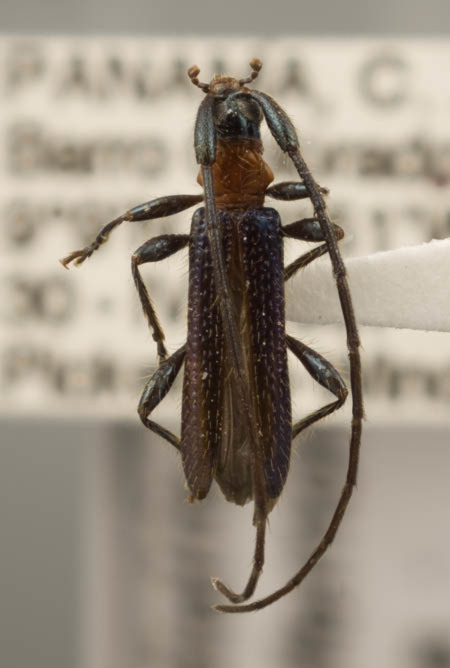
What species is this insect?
Elytrimitatrix violacea
